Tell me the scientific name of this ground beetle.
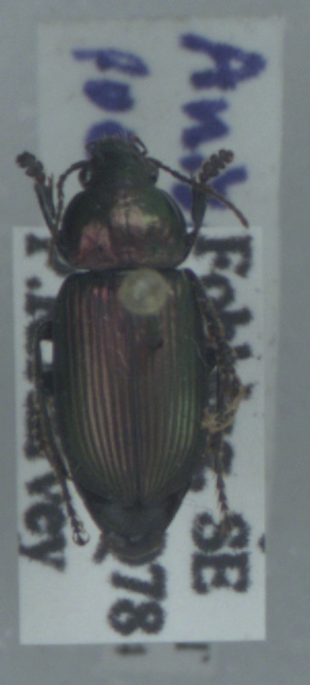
Anisodactylus poeciloides
